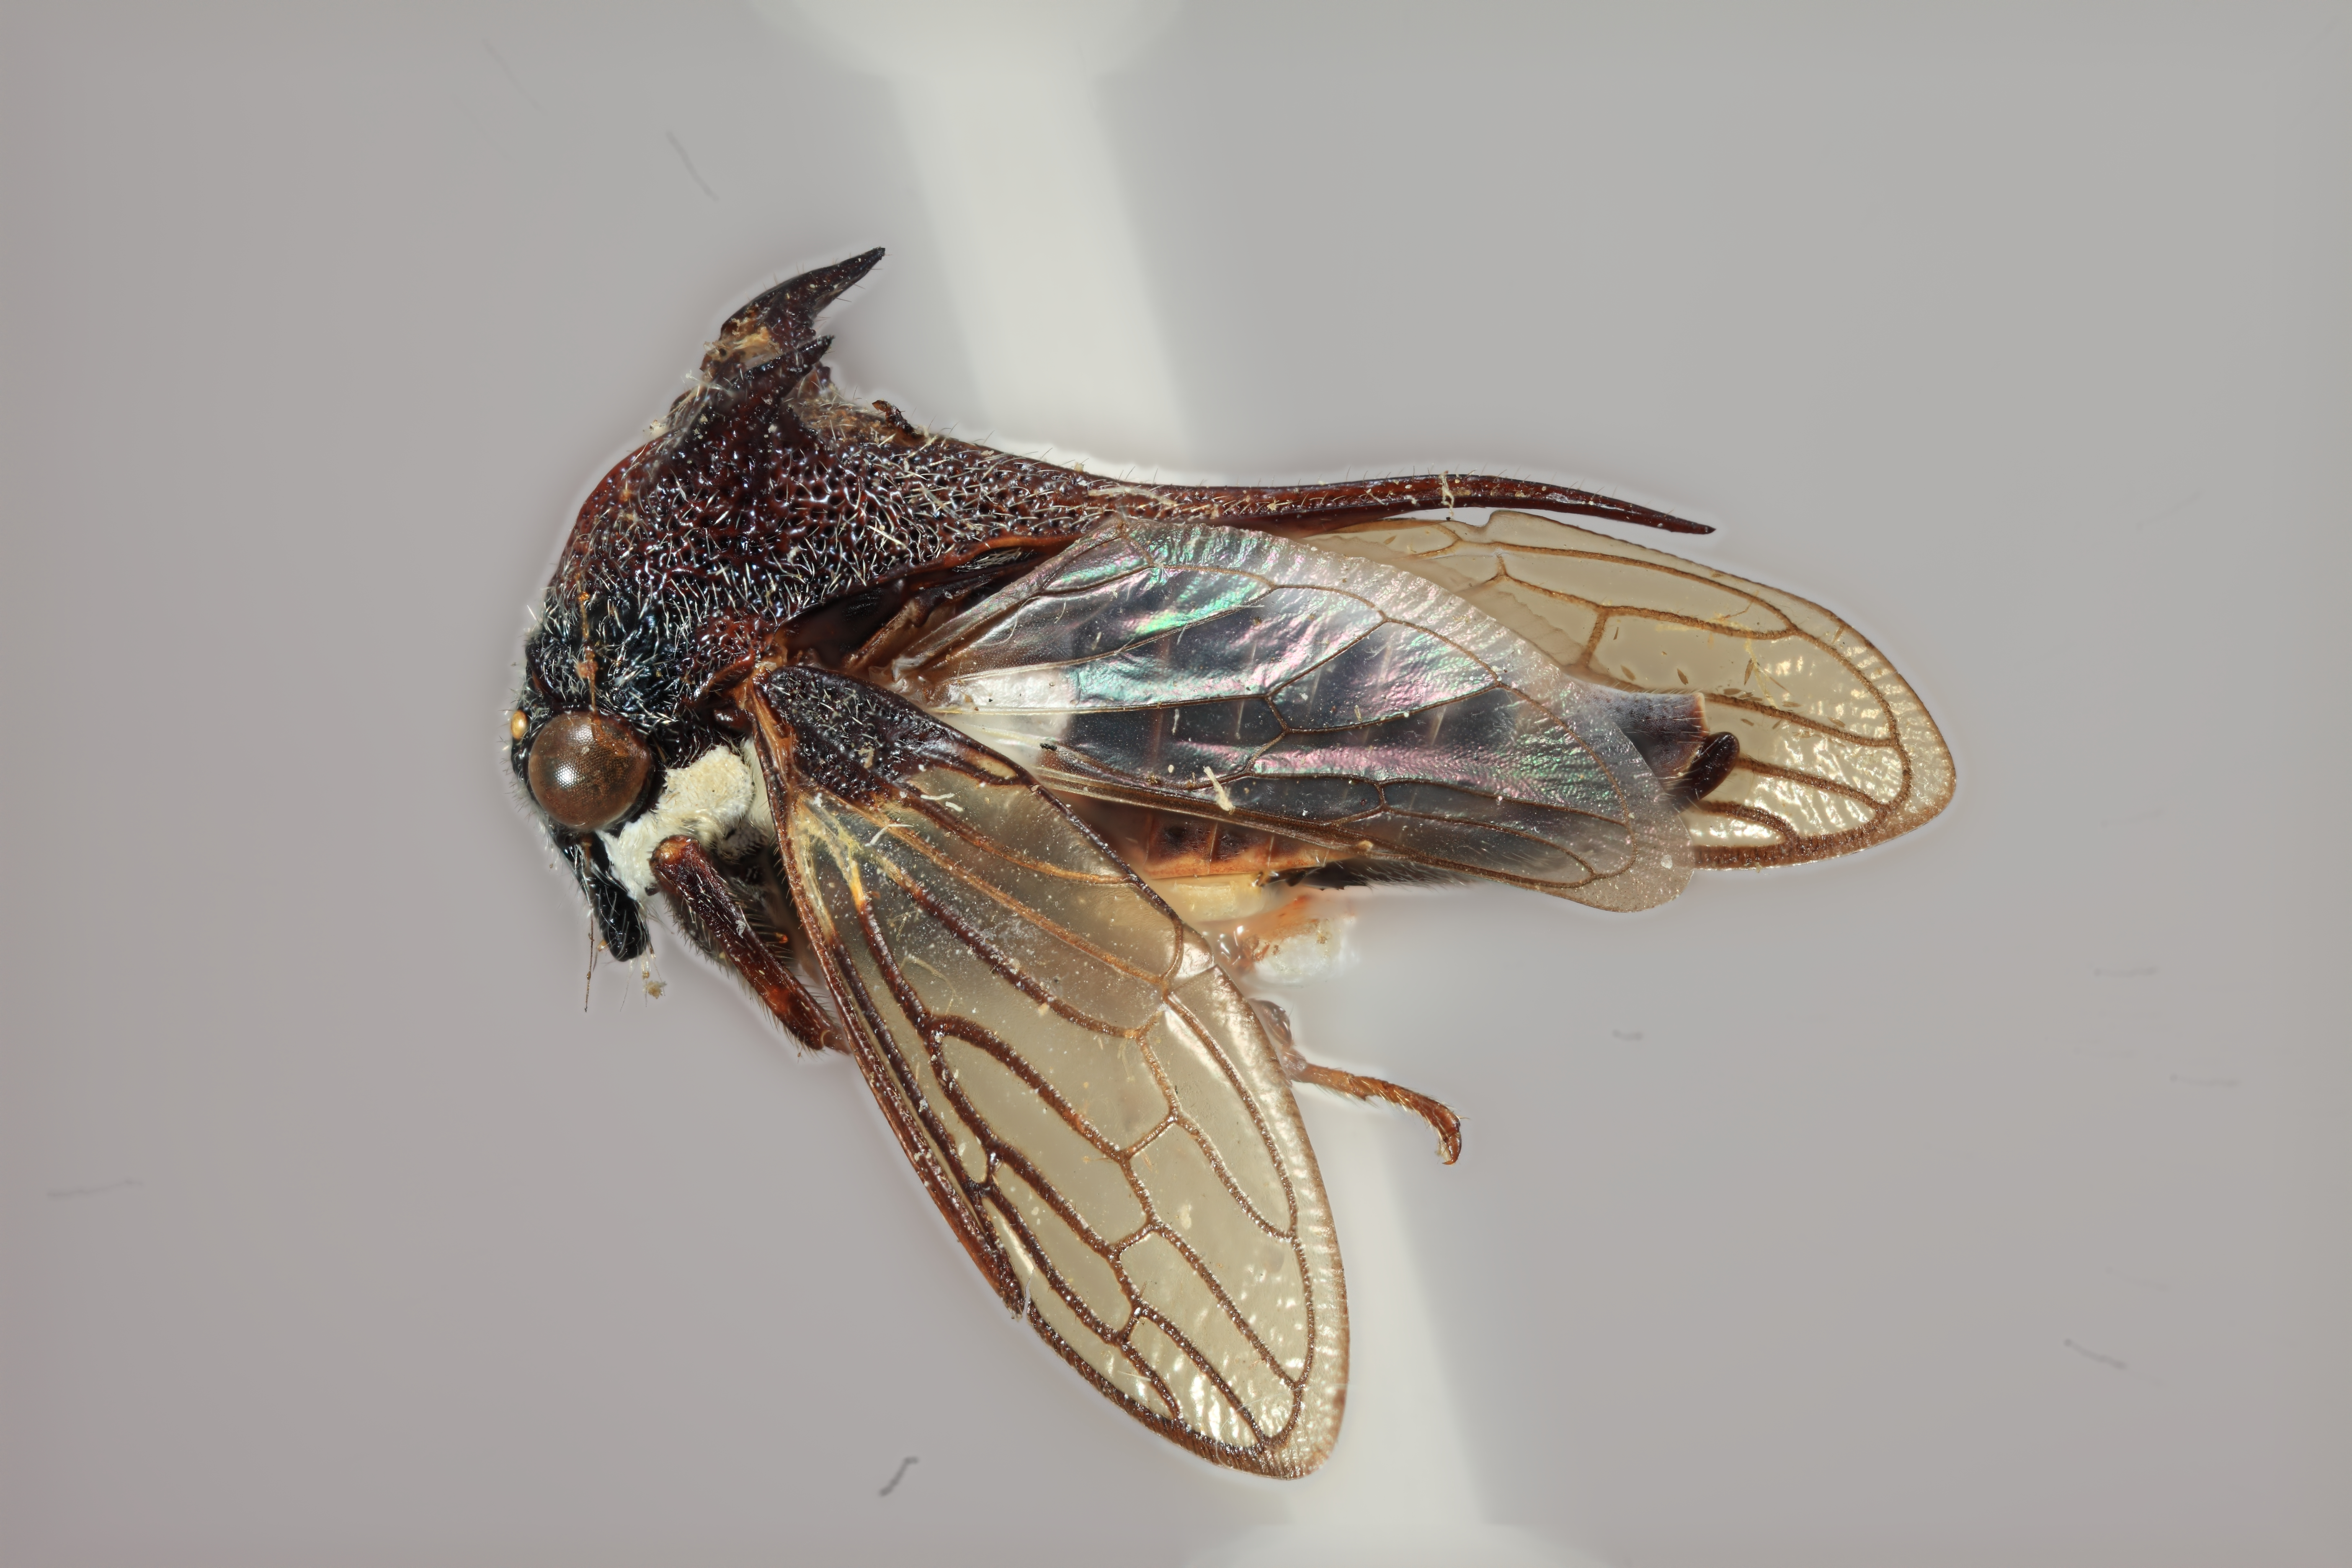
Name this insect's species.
Orthobelus wolcotti
